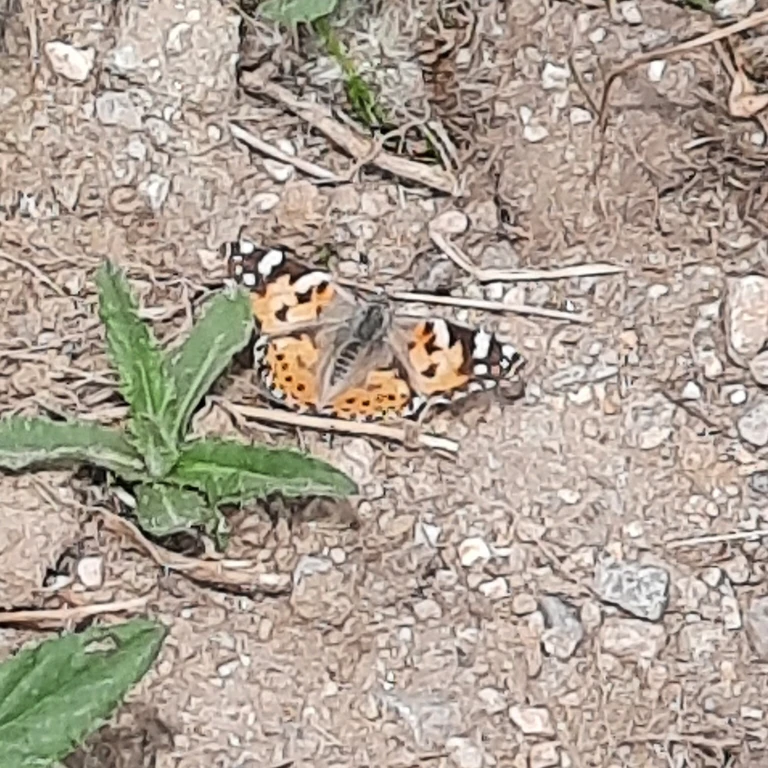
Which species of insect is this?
Vanessa cardui
